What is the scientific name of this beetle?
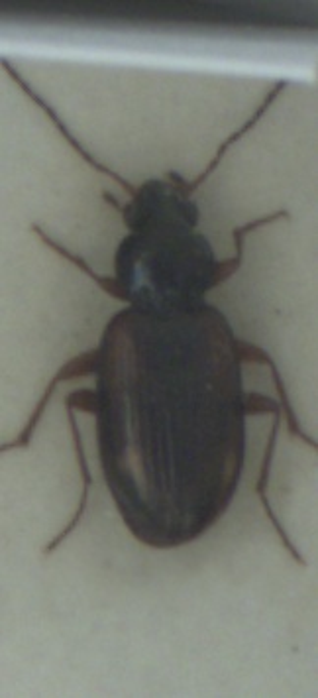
Bembidion tetracolum
